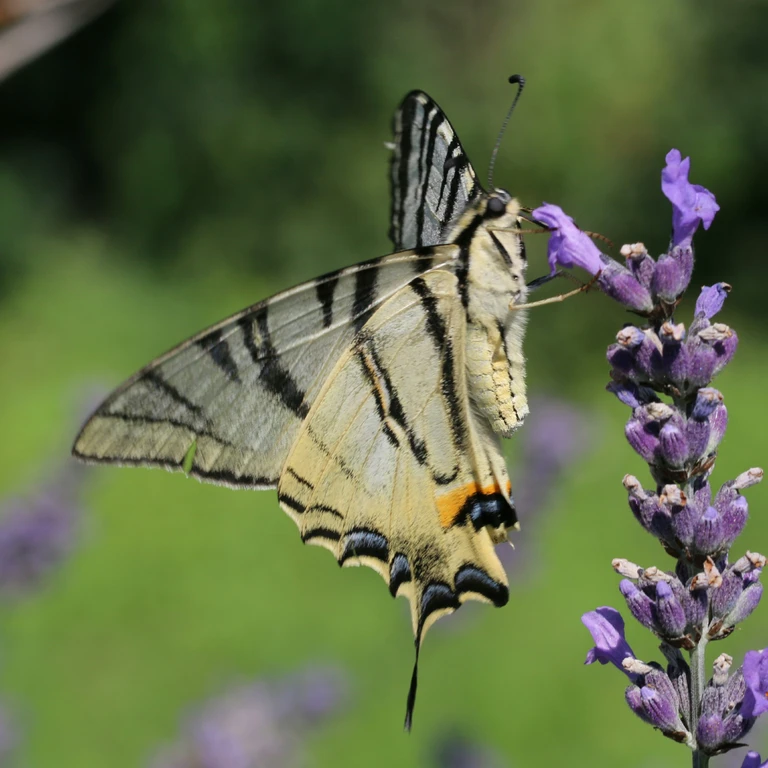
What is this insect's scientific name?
Iphiclides podalirius
